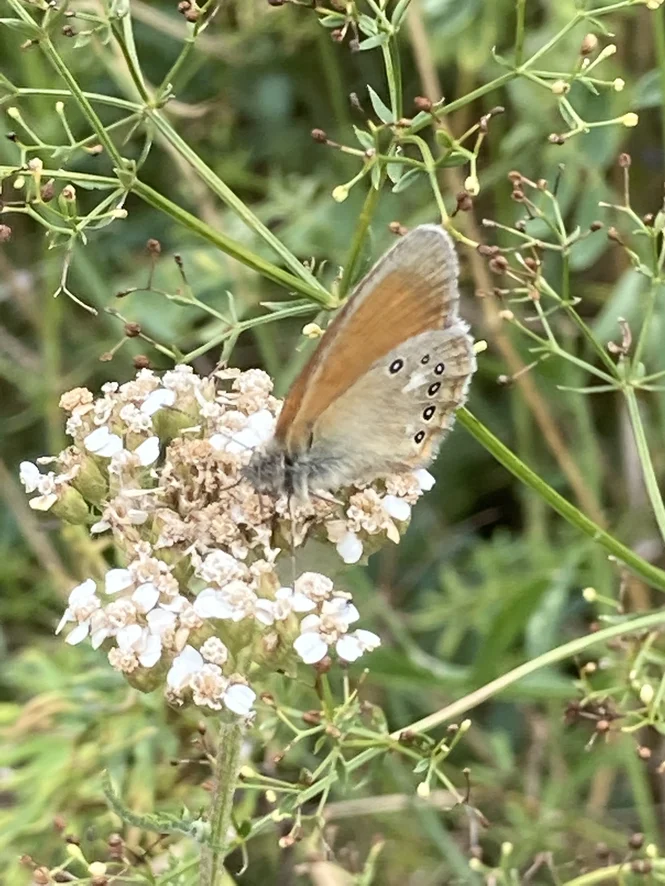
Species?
Coenonympha glycerion (also Coenonympha iphis)
